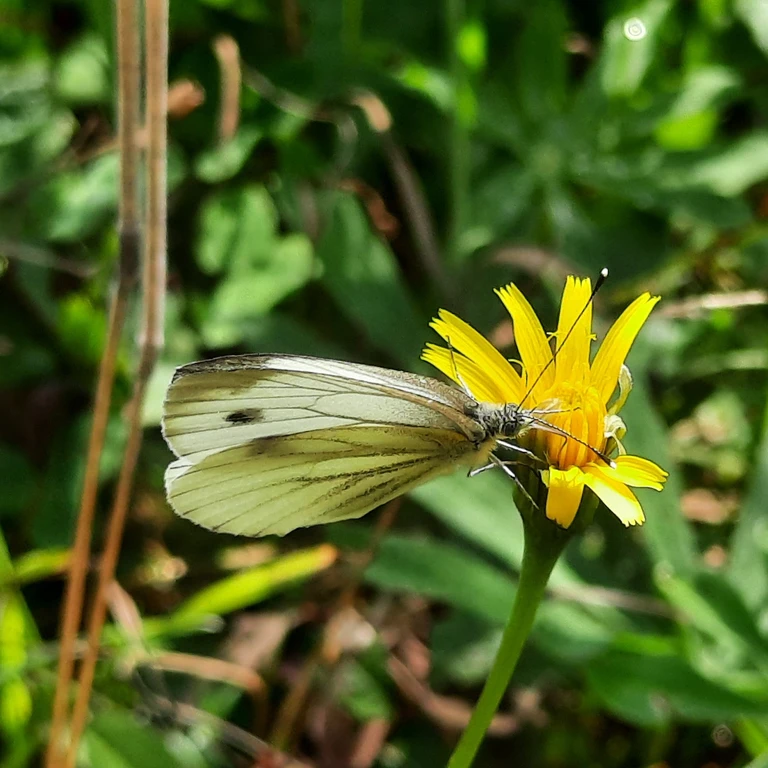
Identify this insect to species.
Pieris napi
